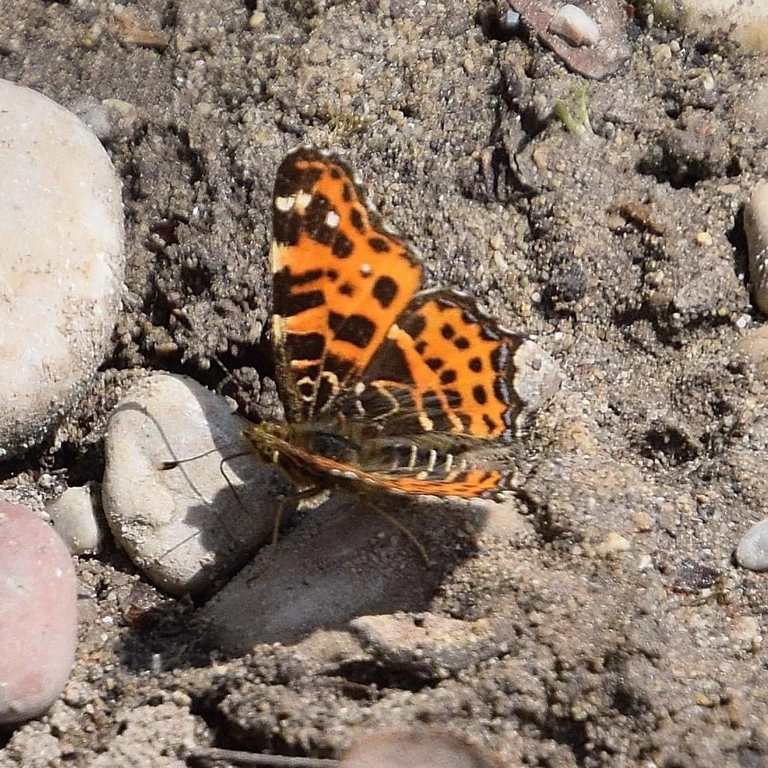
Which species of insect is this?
Araschnia levana
